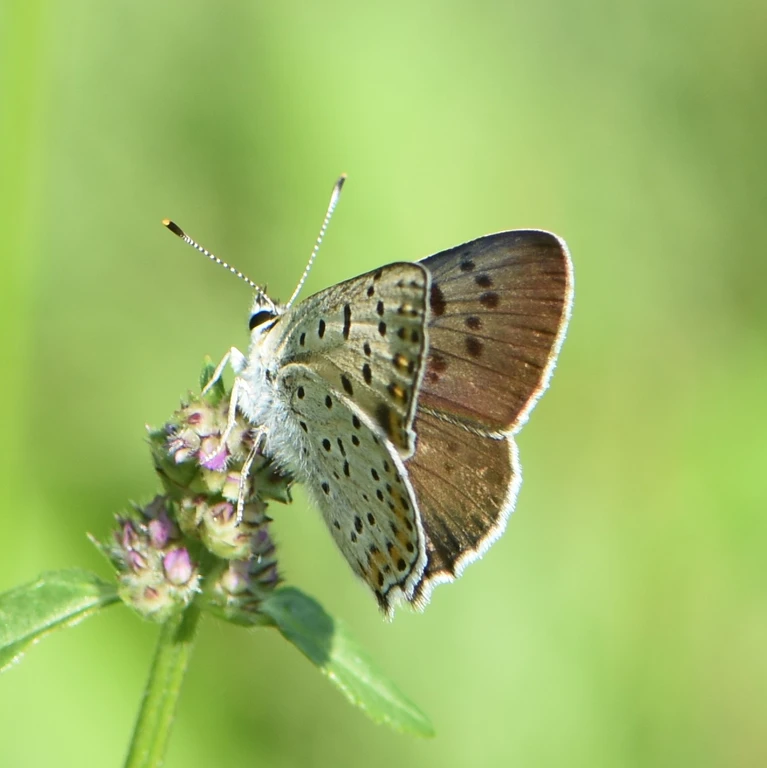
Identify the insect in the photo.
Lycaena tityrus (also Loweia tityrus)
